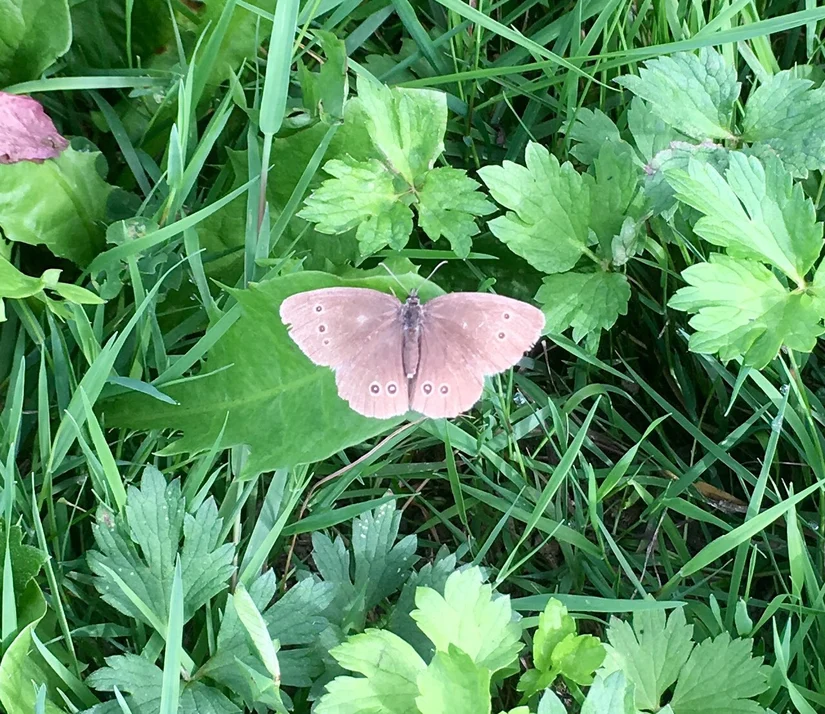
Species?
Aphantopus hyperantus
